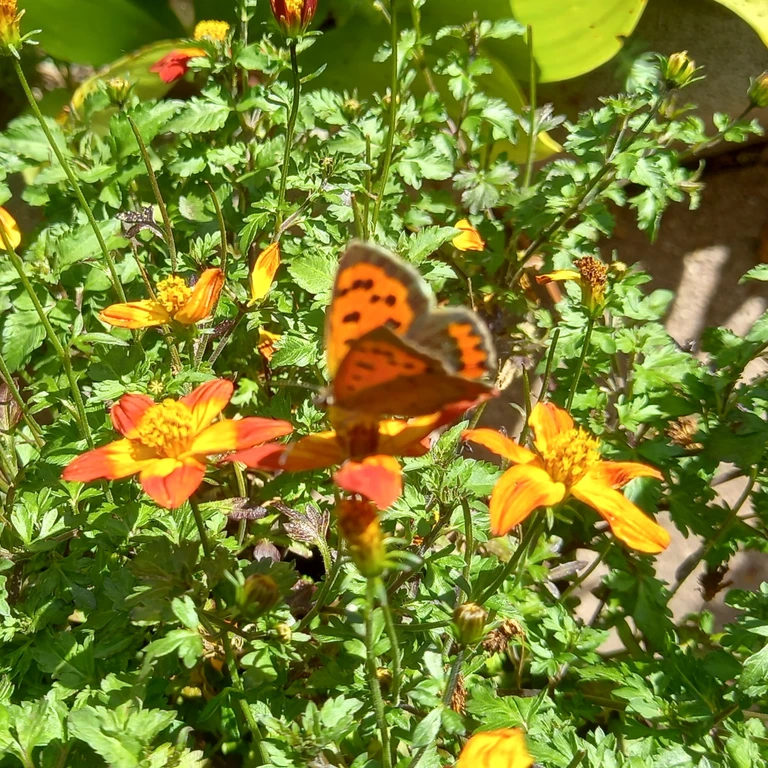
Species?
Lycaena phlaeas
